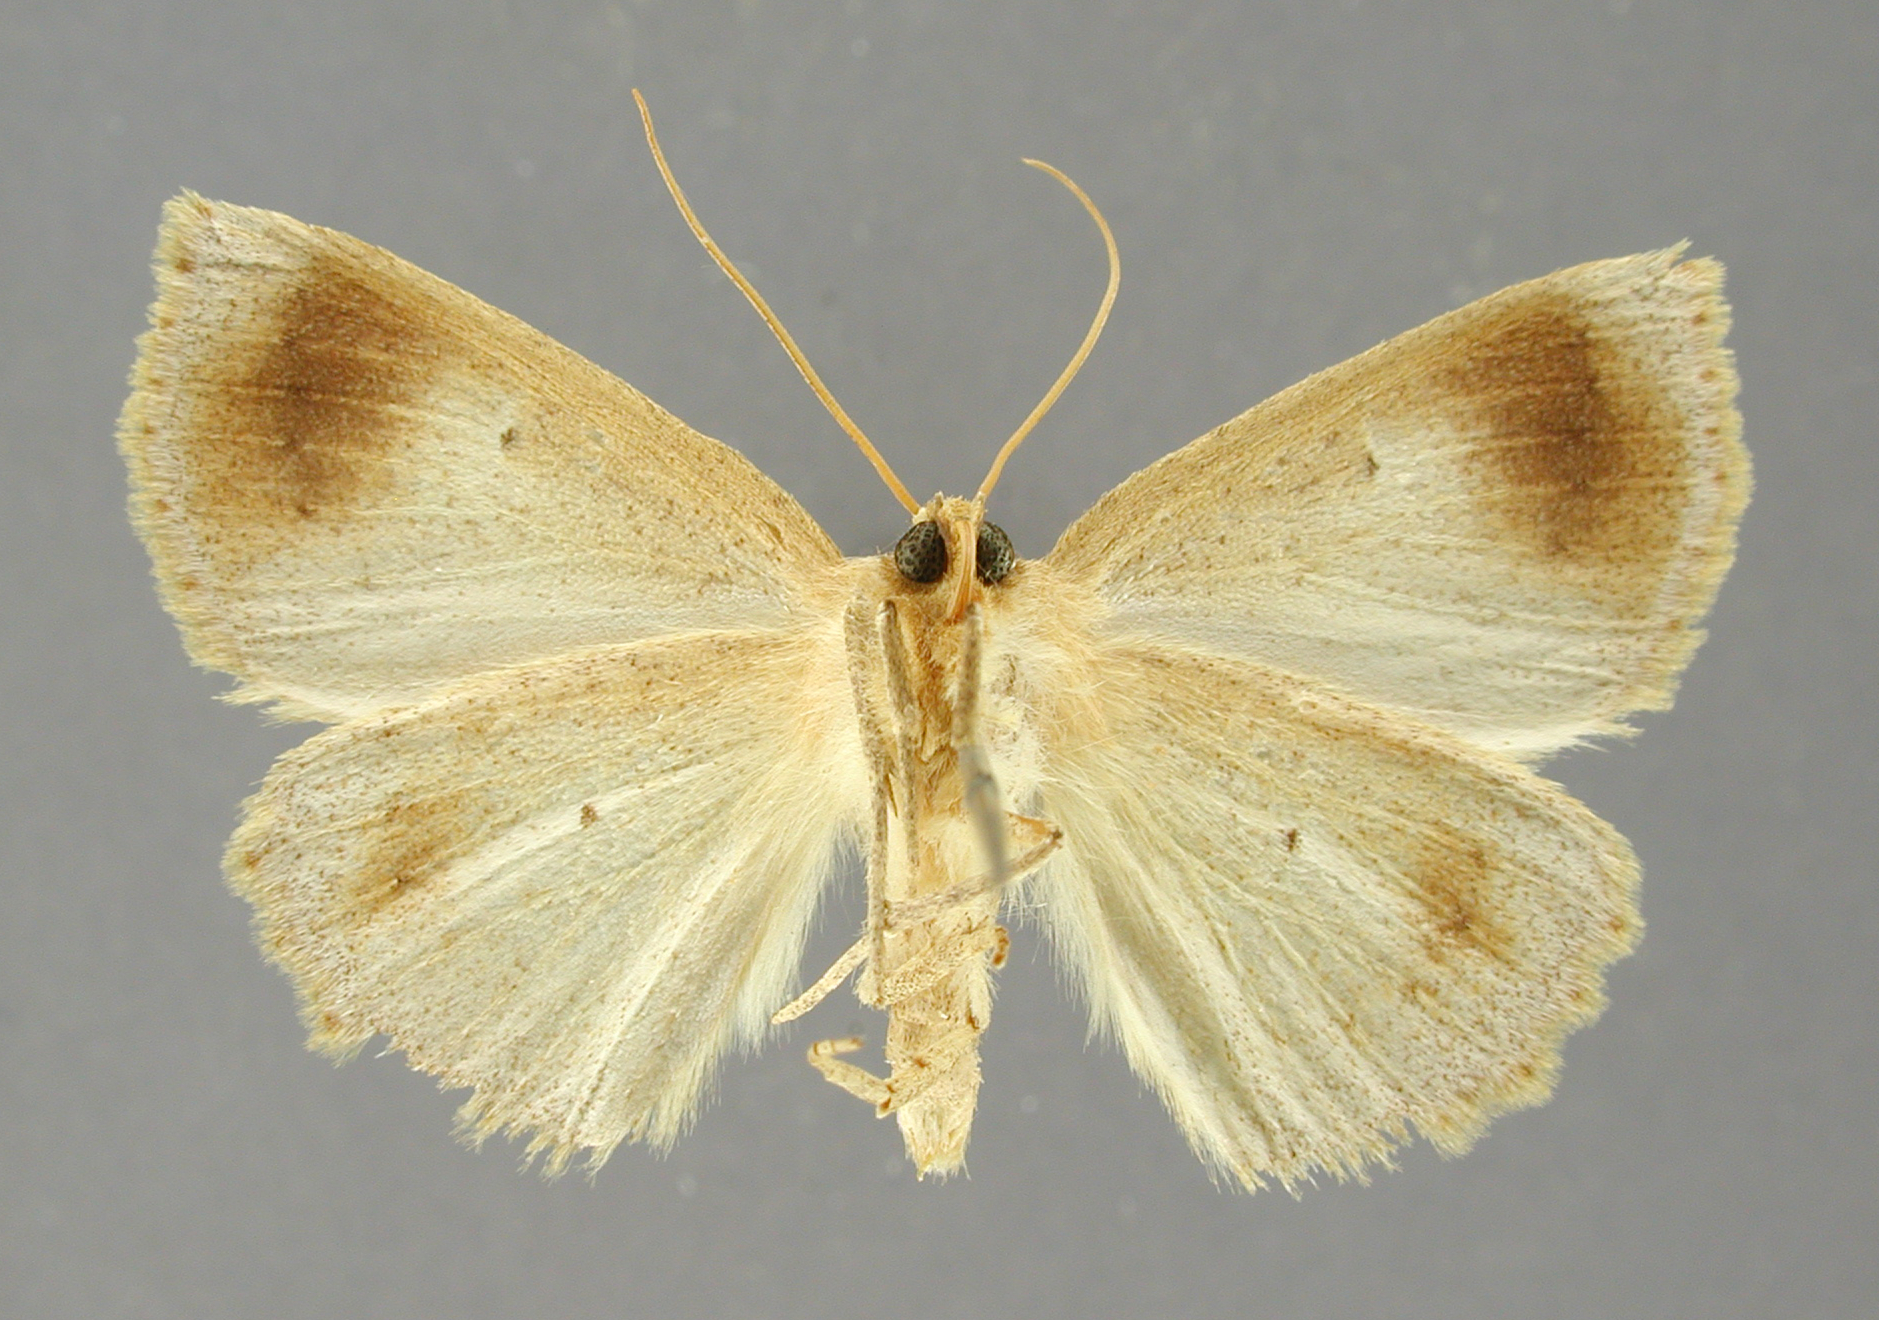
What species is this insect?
Certima minorata
